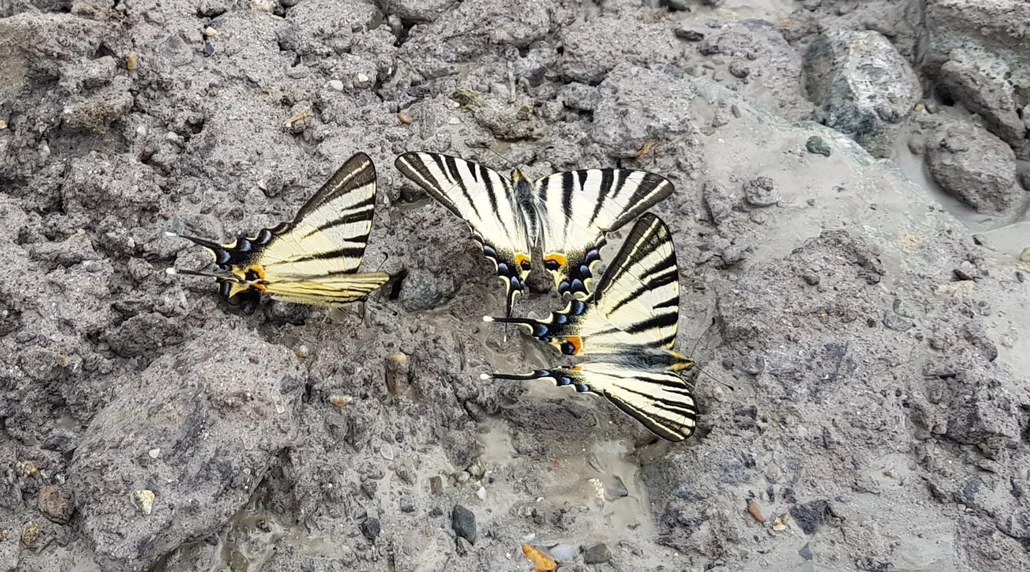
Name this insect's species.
Iphiclides podalirius
